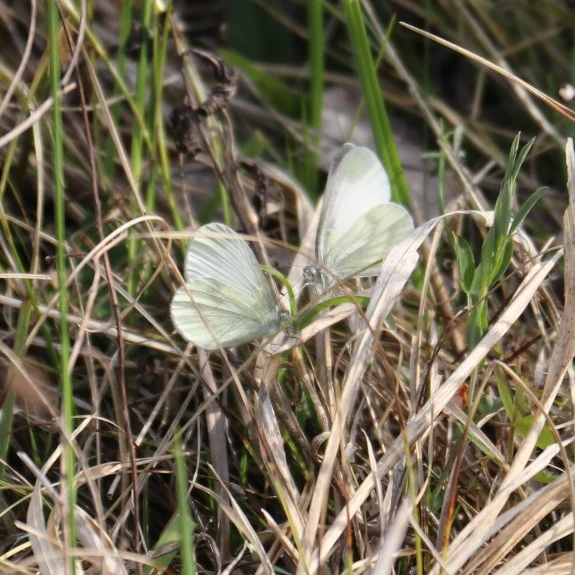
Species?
Leptidea sinapis/juvernica
